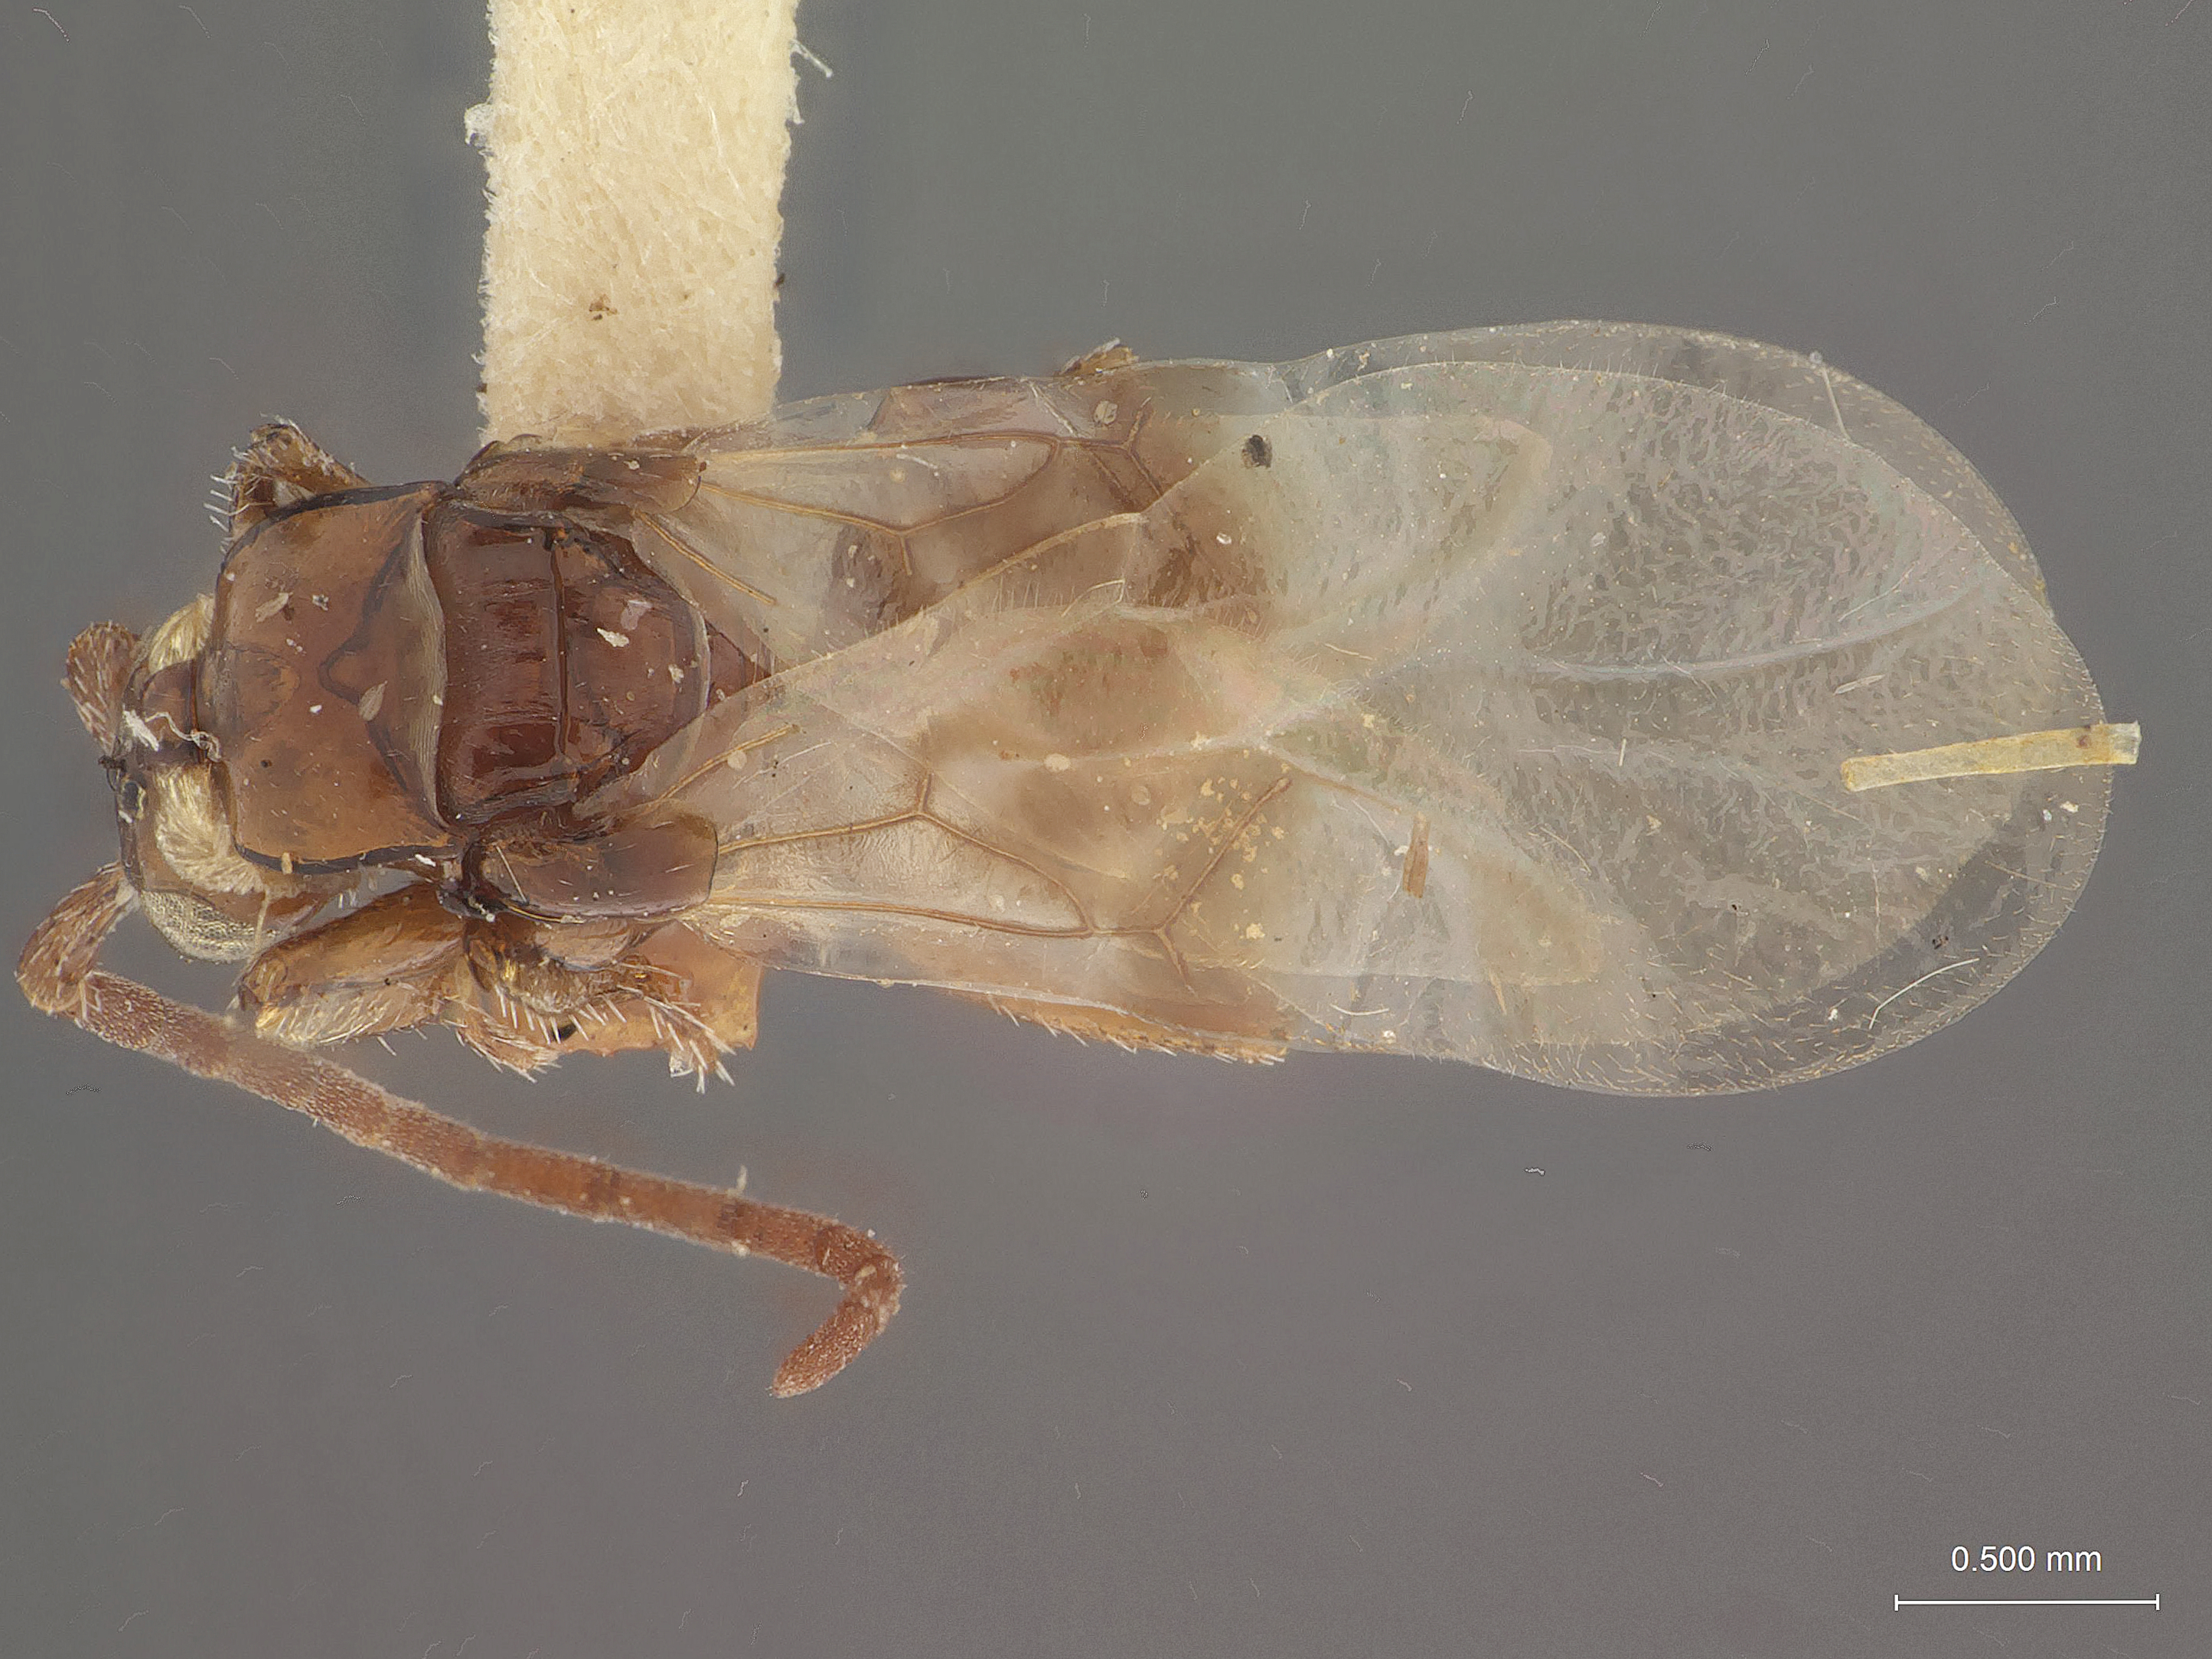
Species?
Loboscelidea collaris
